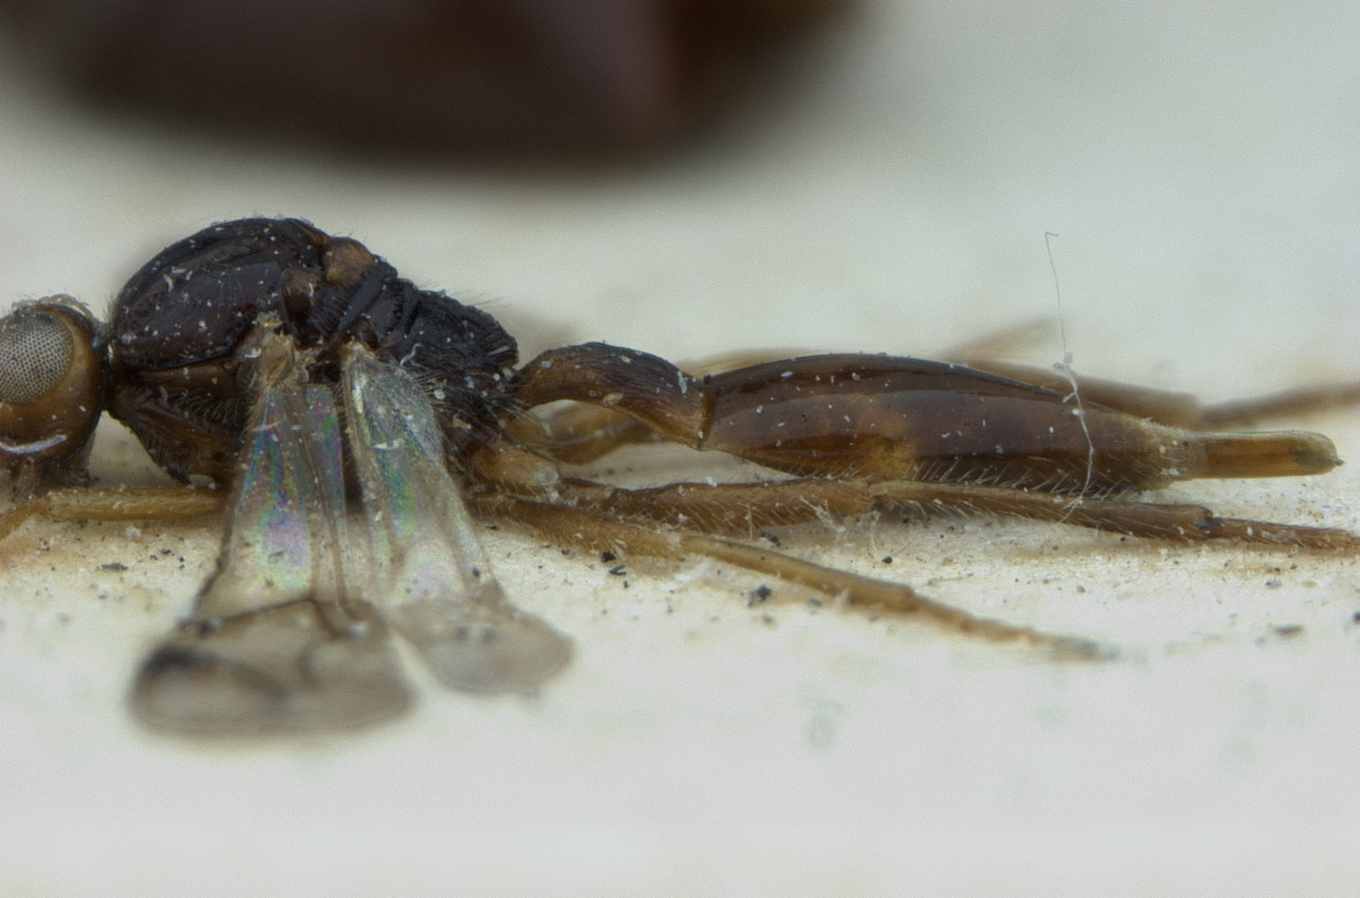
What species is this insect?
Aclitus nawaii
